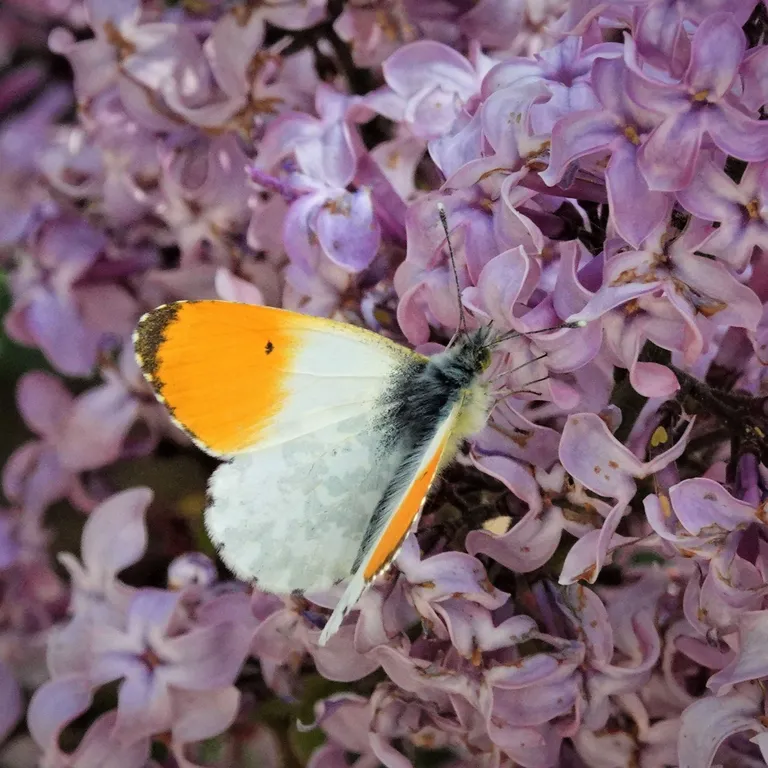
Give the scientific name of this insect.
Anthocharis cardamines
